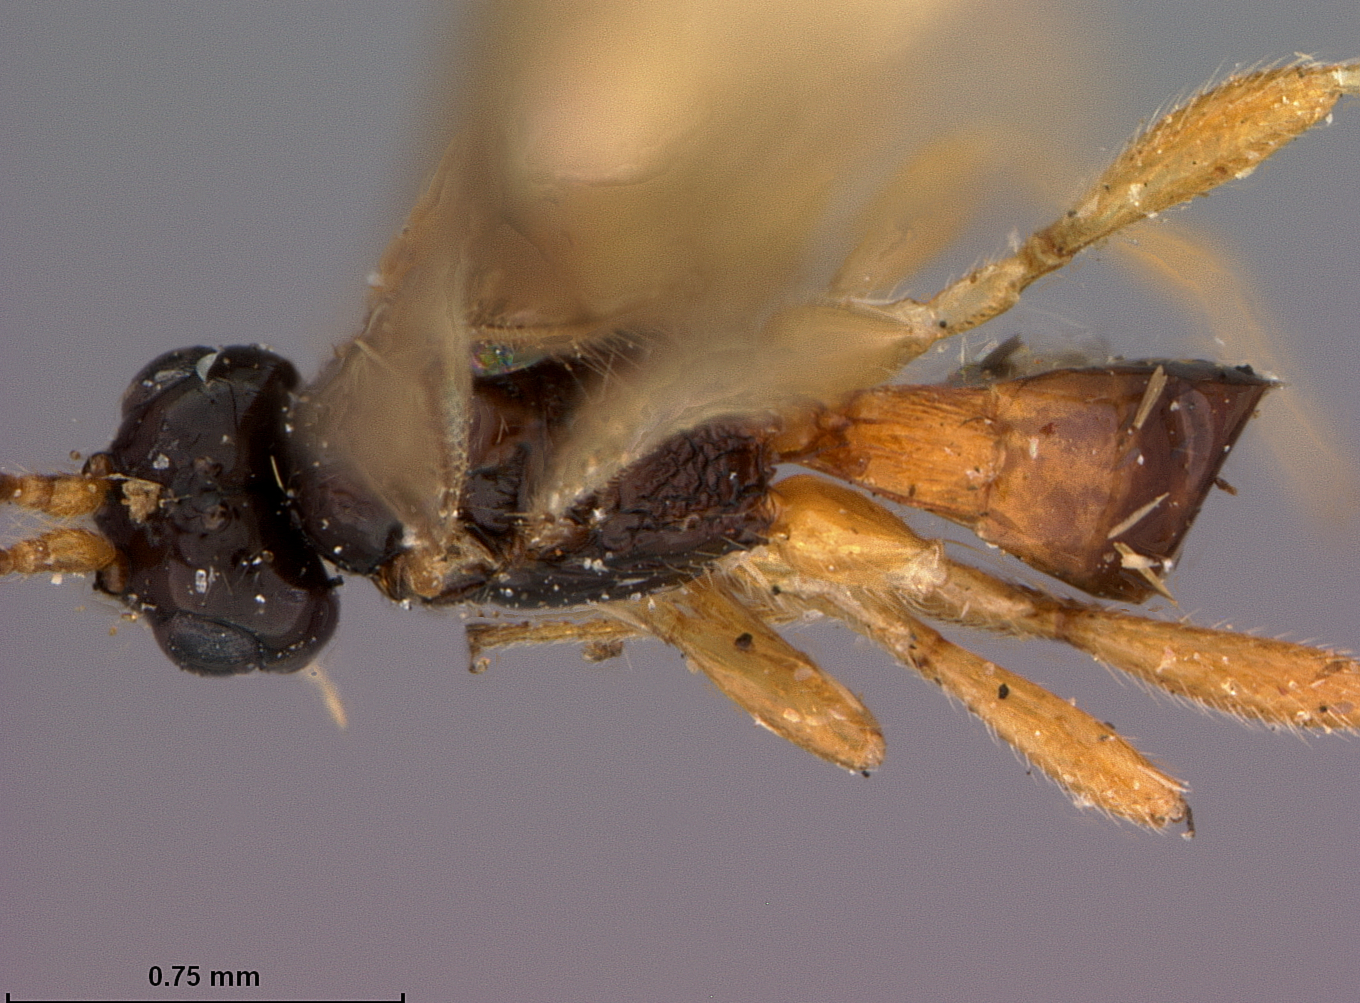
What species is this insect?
Synaldis sensillosa
